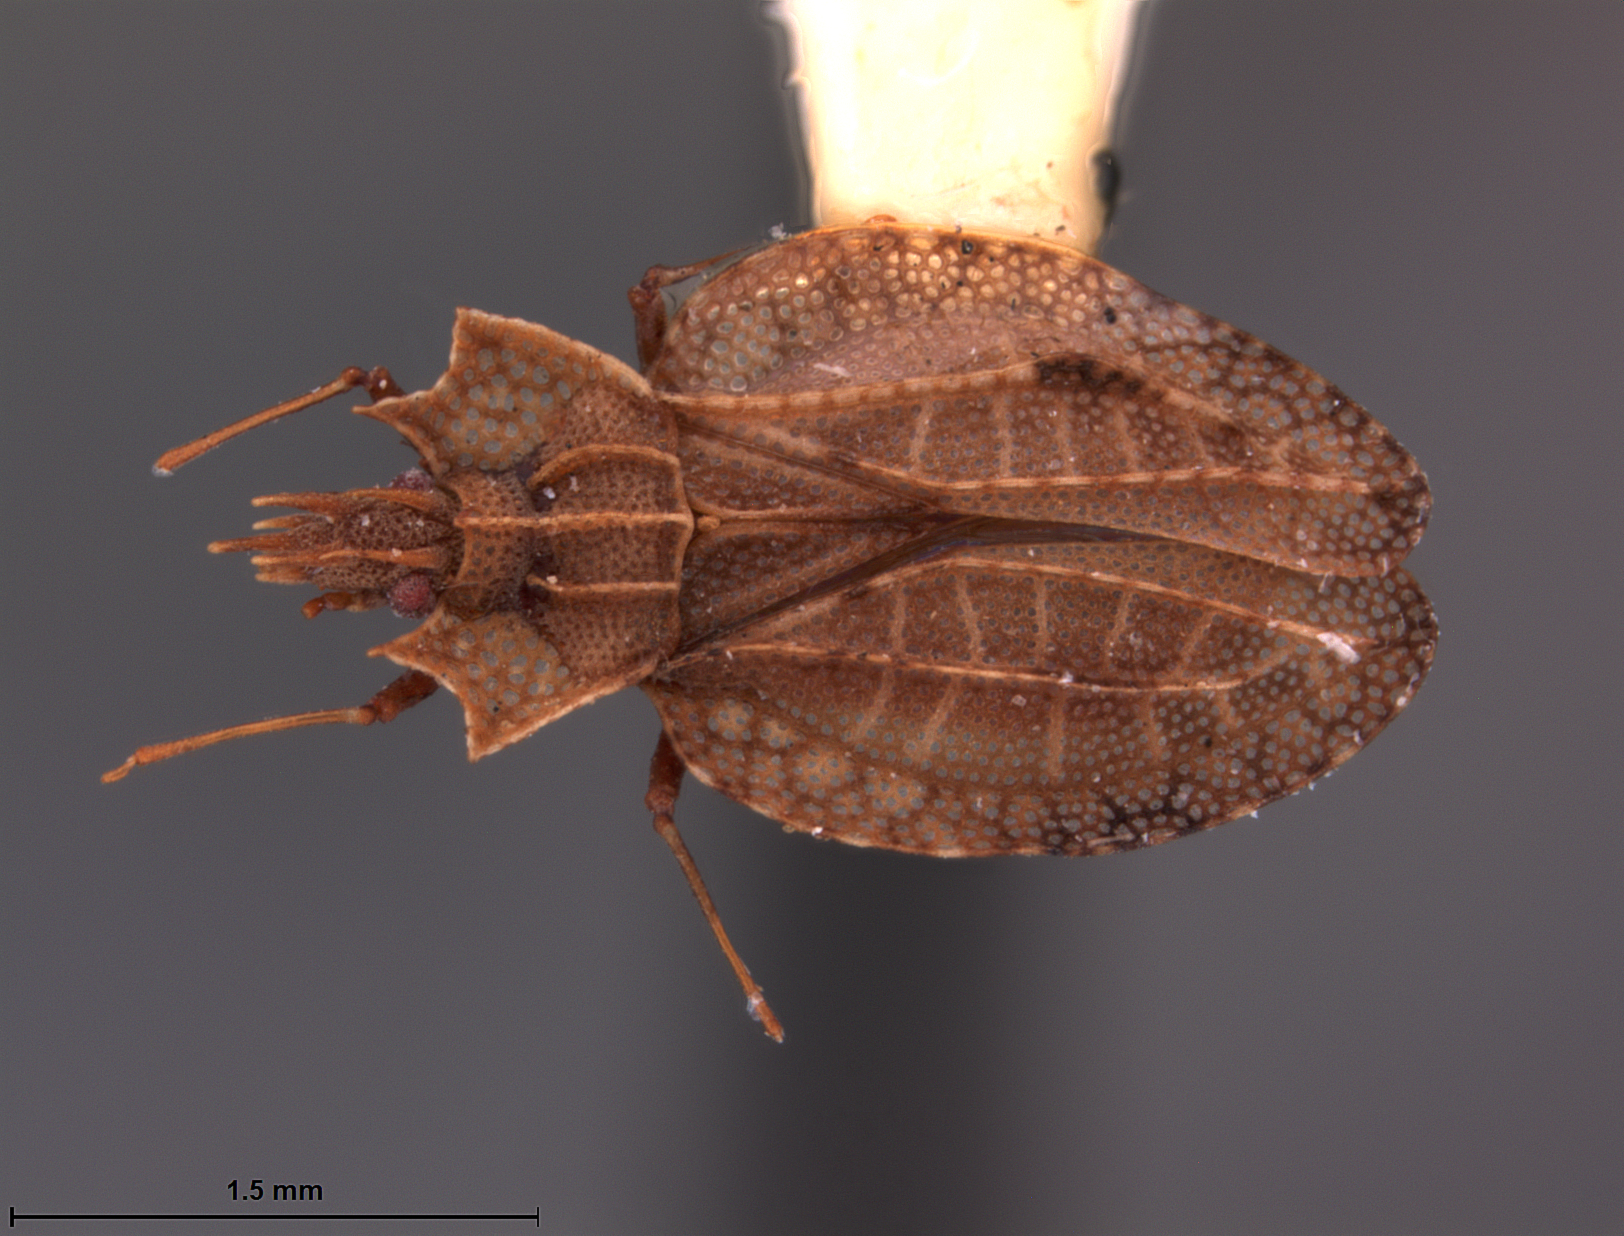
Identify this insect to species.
Phatnoma tonkinana
